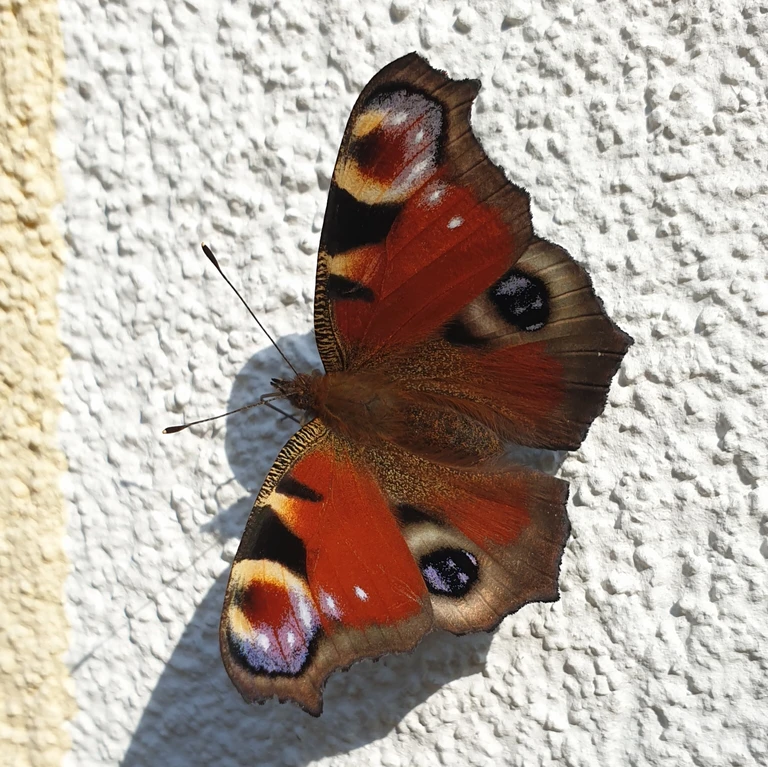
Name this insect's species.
Aglais io
